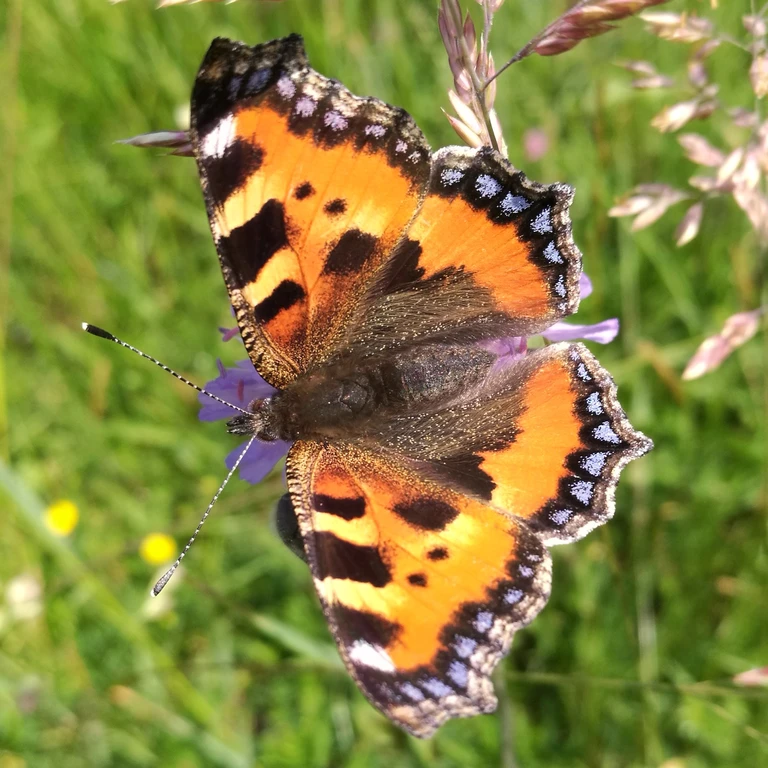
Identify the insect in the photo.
Aglais urticae
